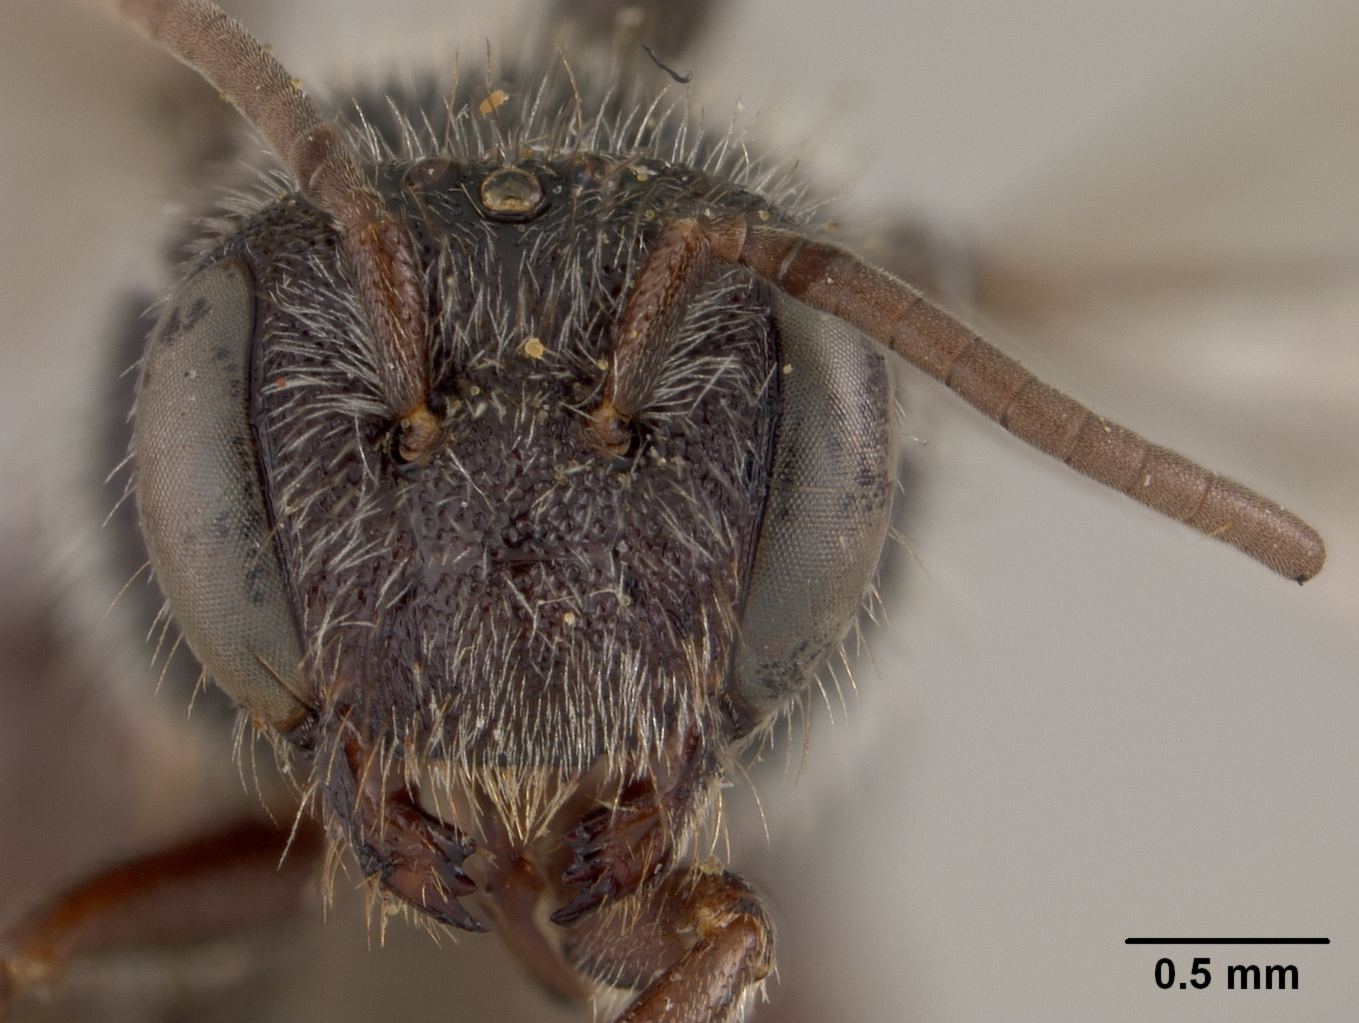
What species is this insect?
Stelis michiganensis
